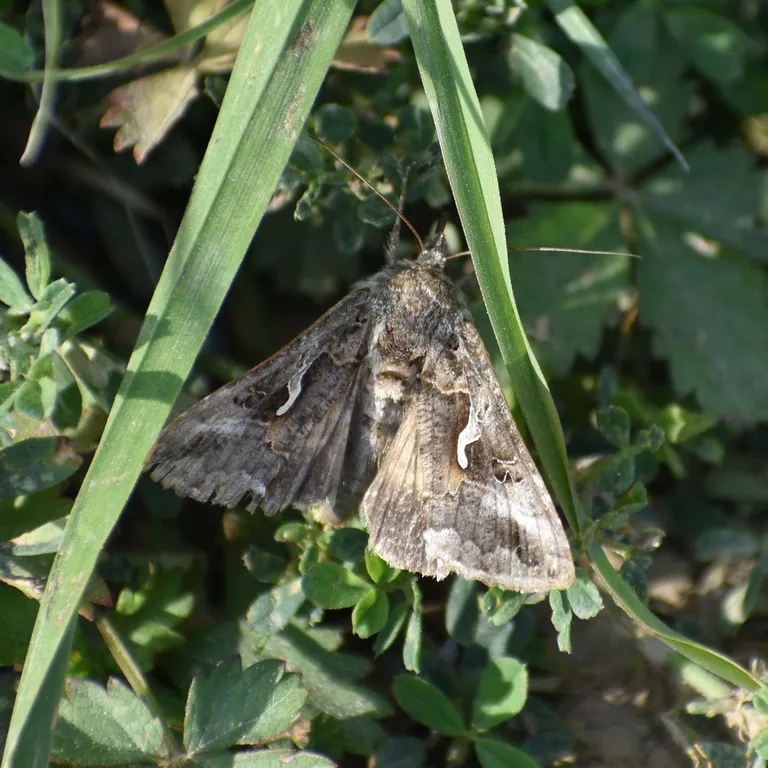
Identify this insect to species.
Autographa gamma
